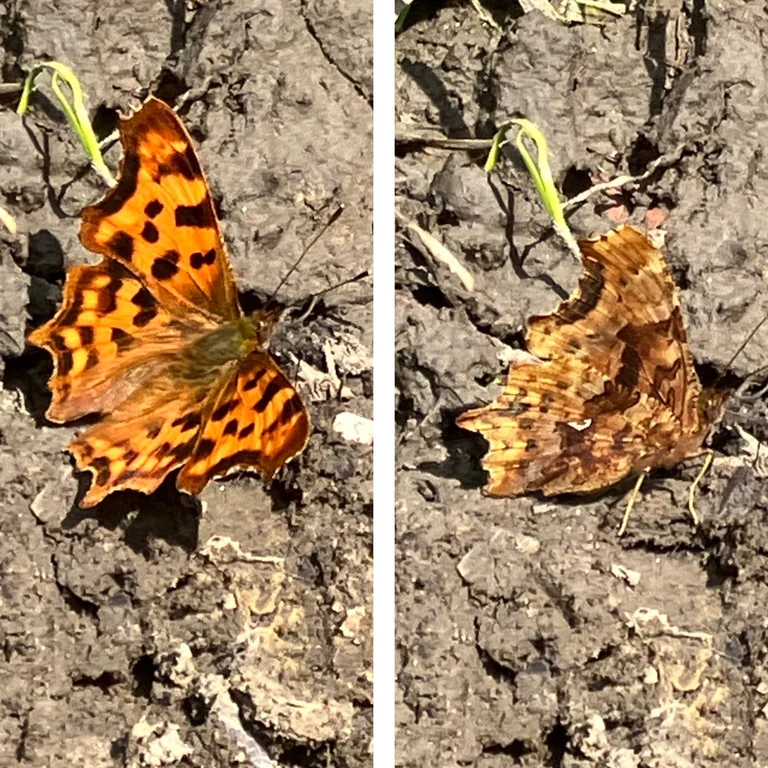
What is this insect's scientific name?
Polygonia c-album
